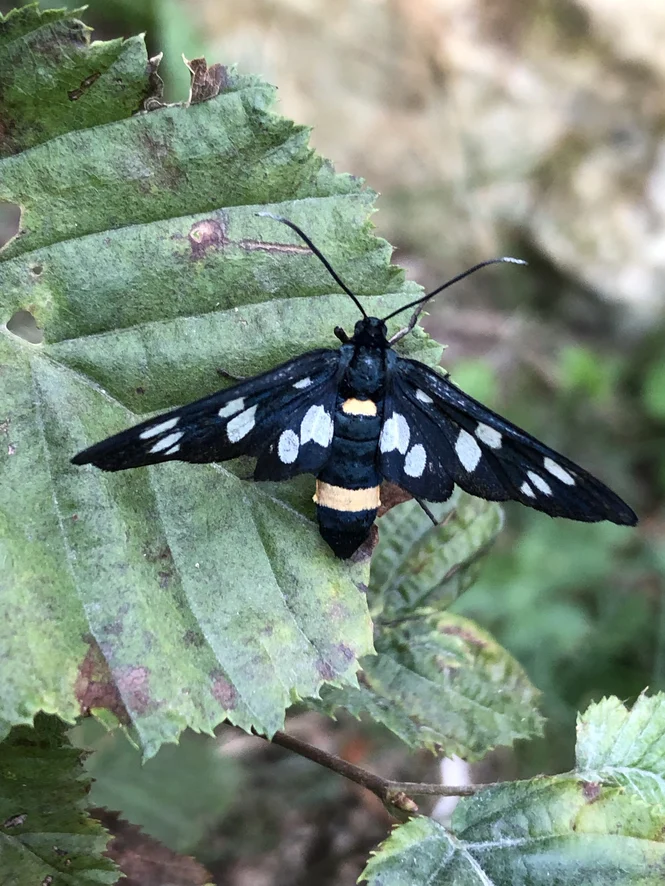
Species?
Amata phegea
